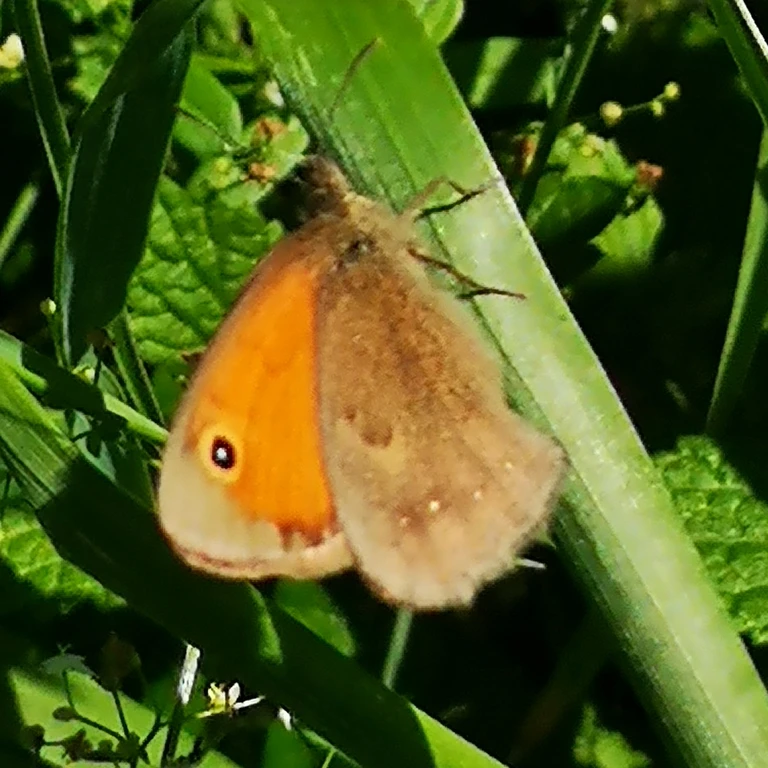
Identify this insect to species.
Coenonympha pamphilus
